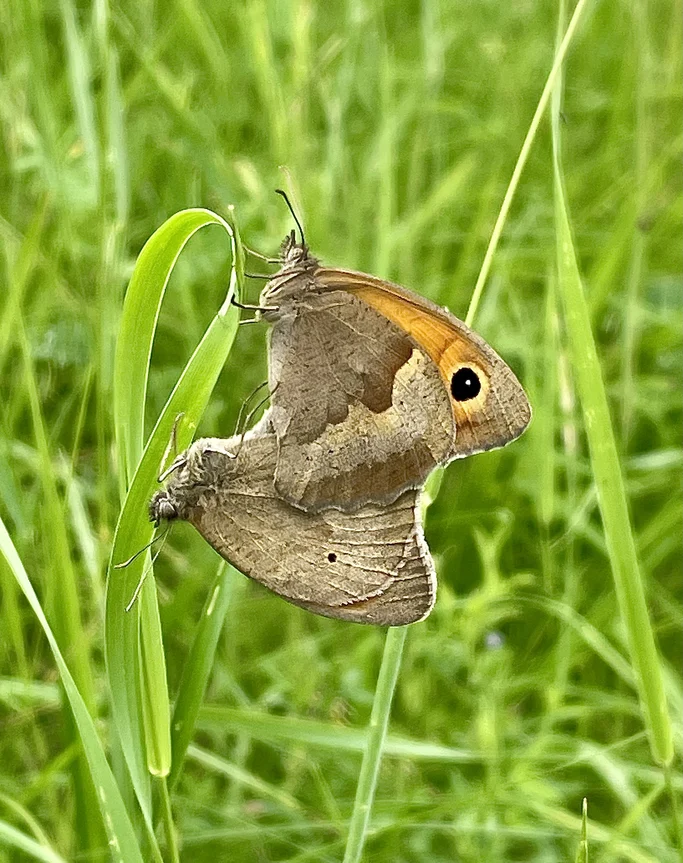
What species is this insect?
Maniola jurtina
